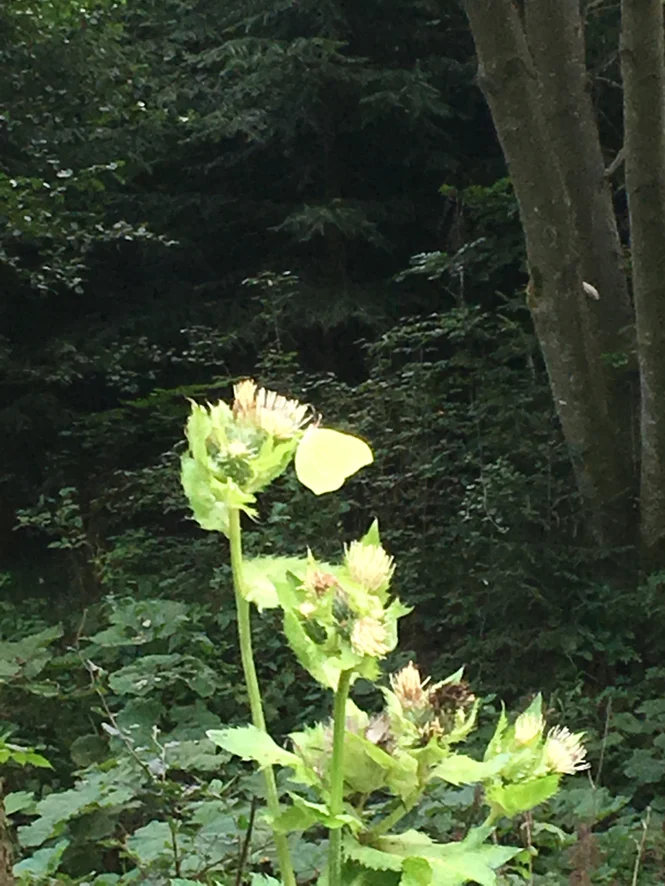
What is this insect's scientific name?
Gonepteryx rhamni
